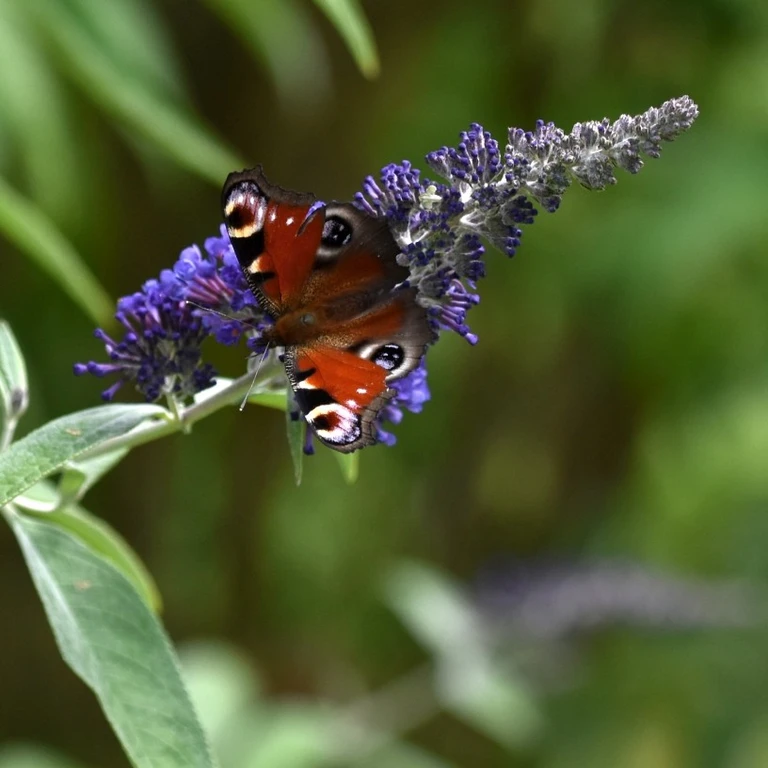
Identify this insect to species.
Aglais io
